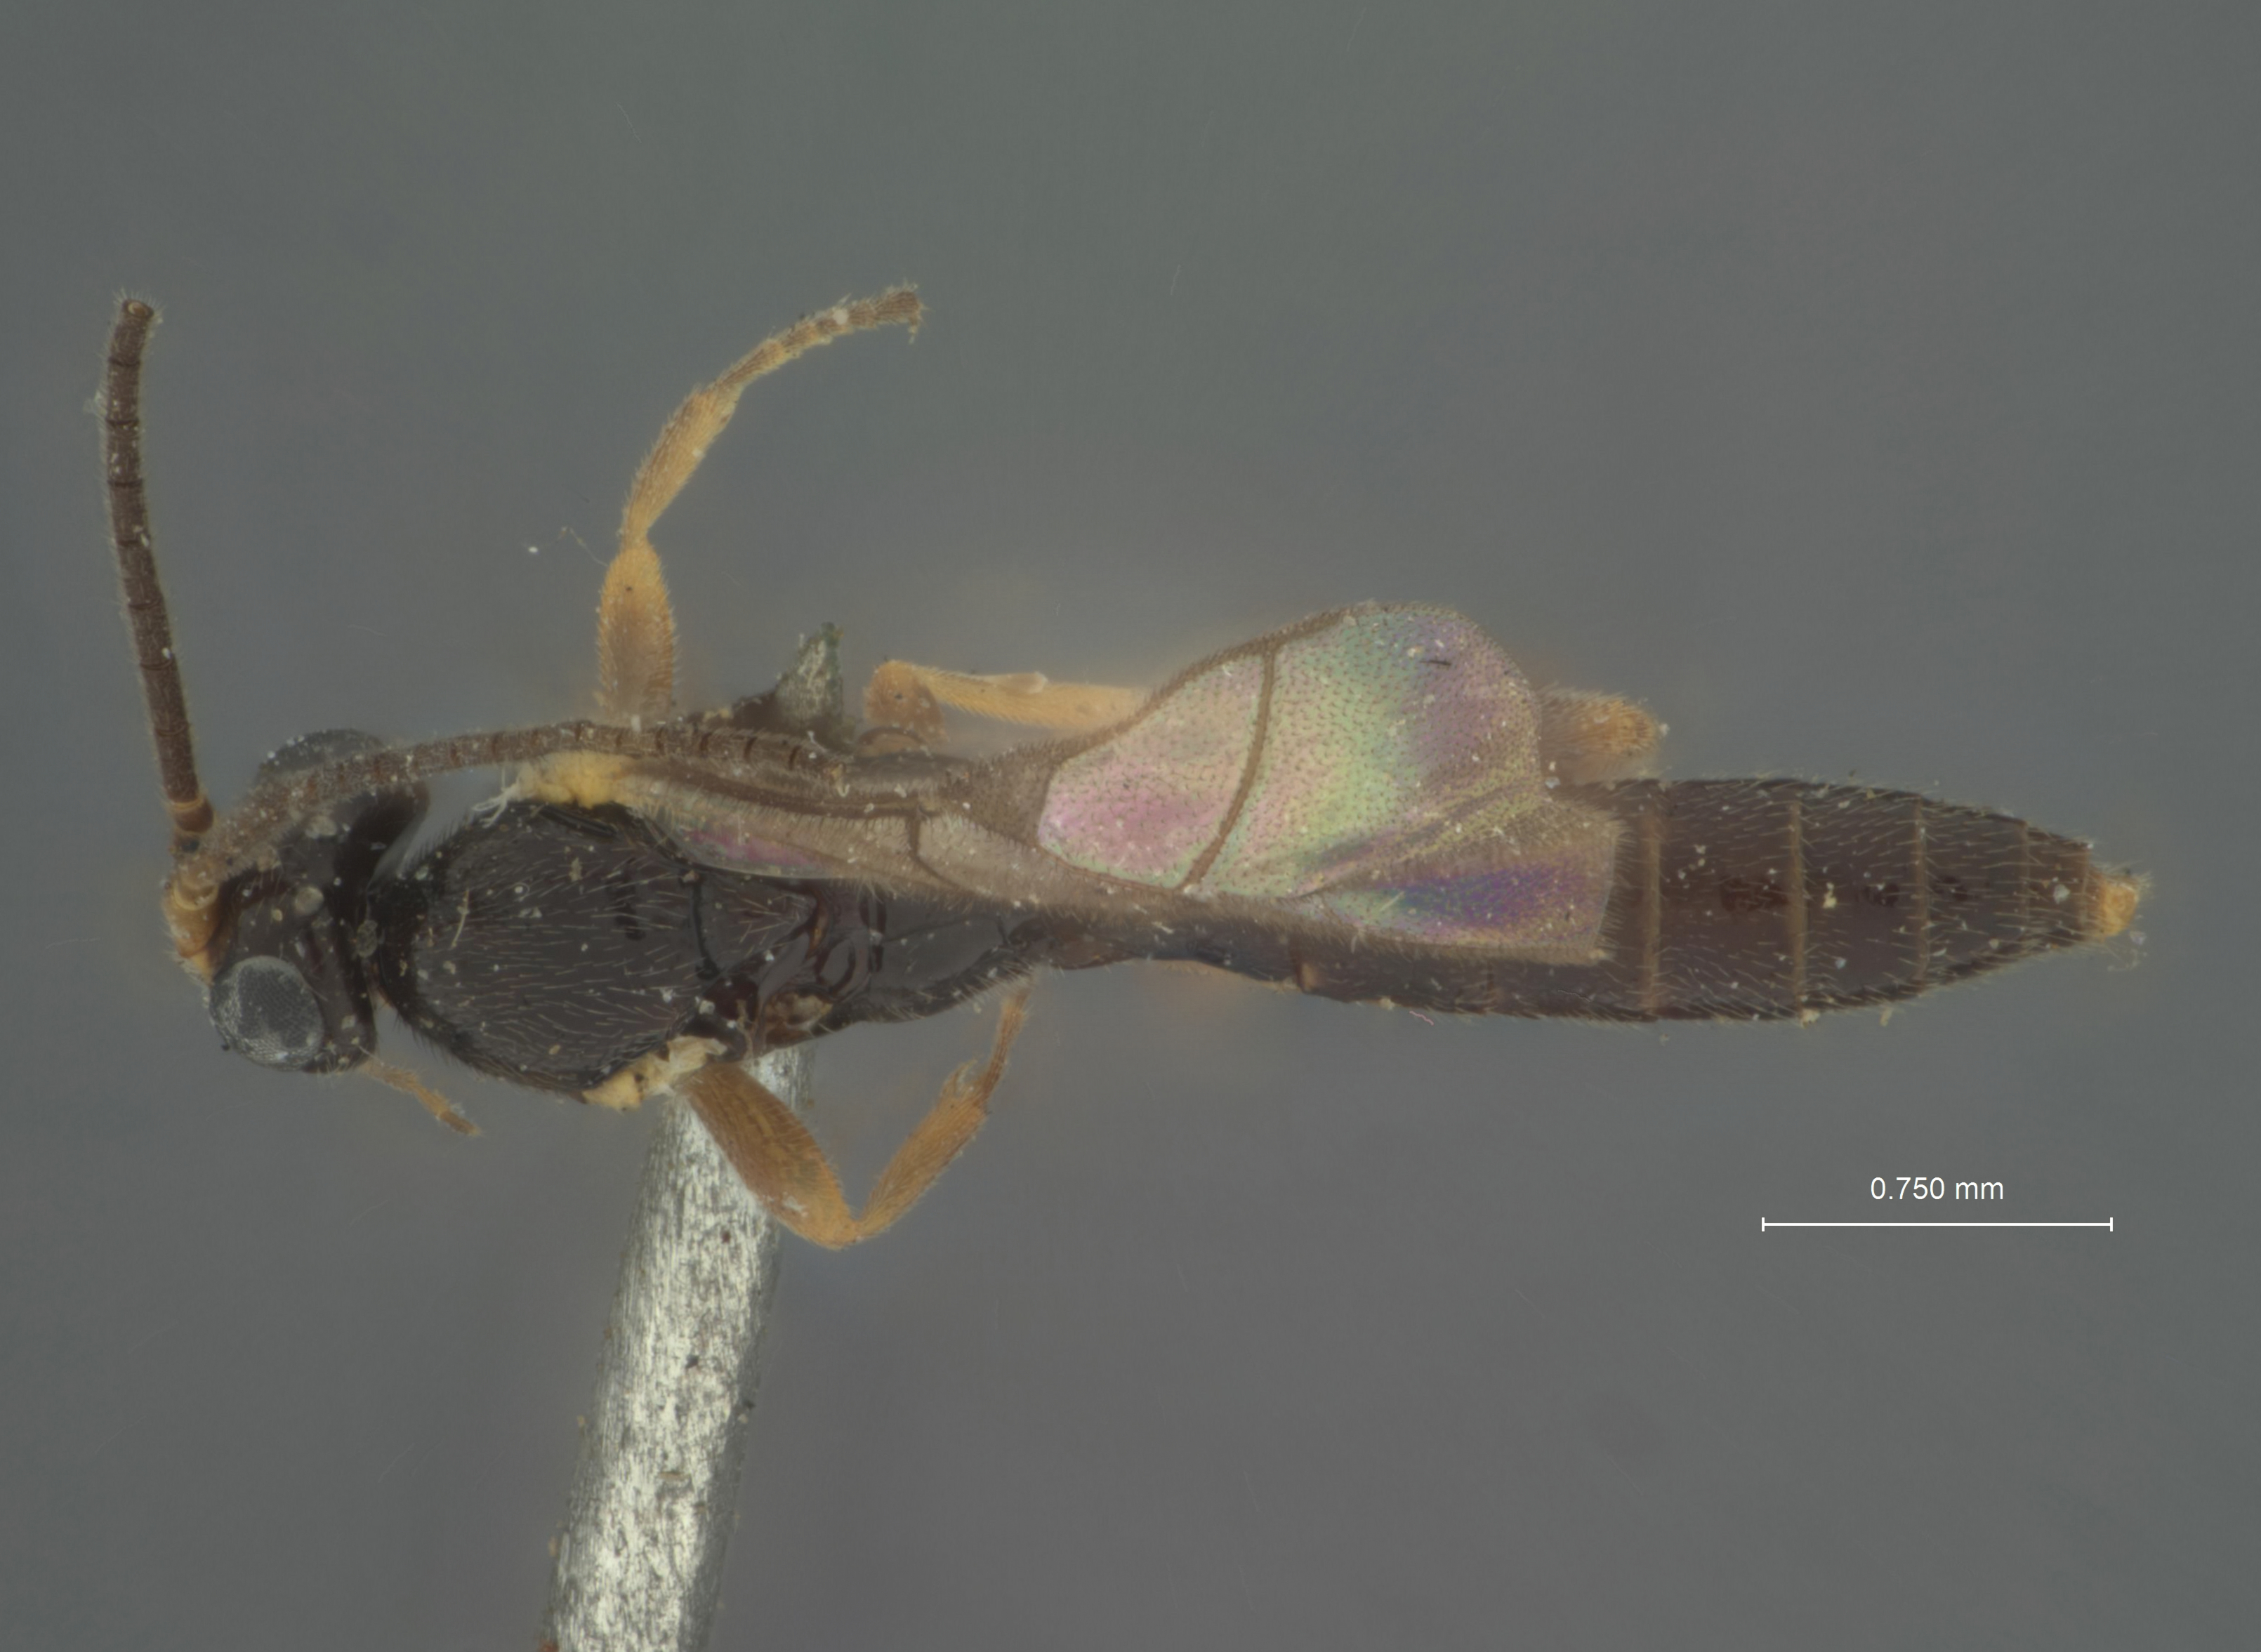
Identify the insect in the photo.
Phaenosemus sitkensis
